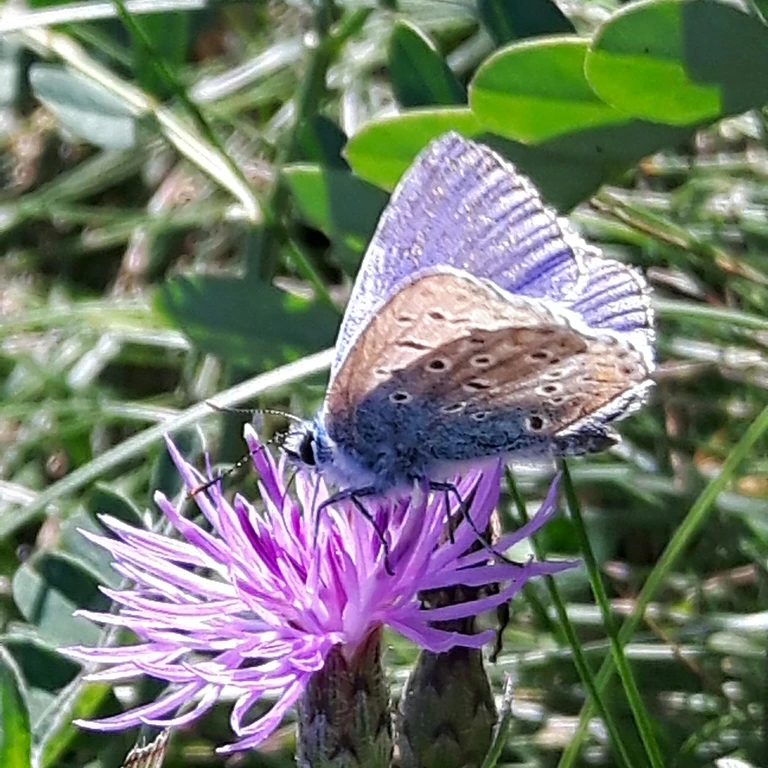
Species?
Polyommatus icarus
